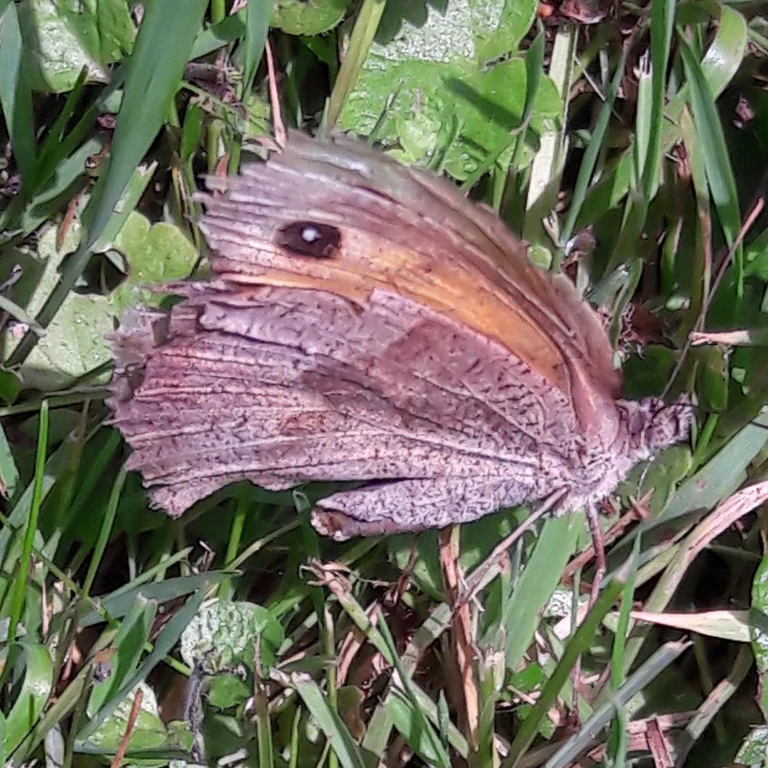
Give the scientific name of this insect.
Maniola jurtina
